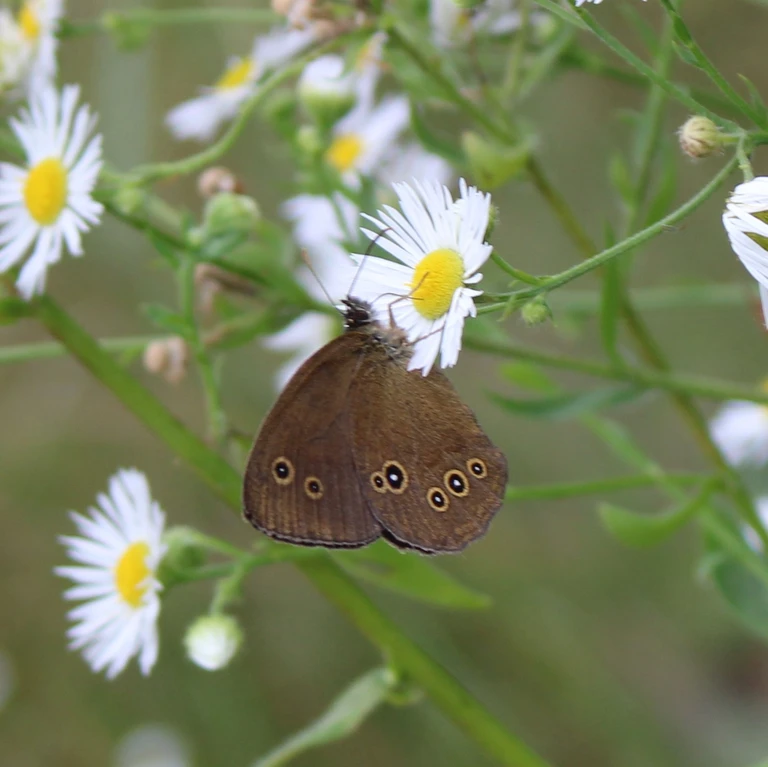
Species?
Aphantopus hyperantus
